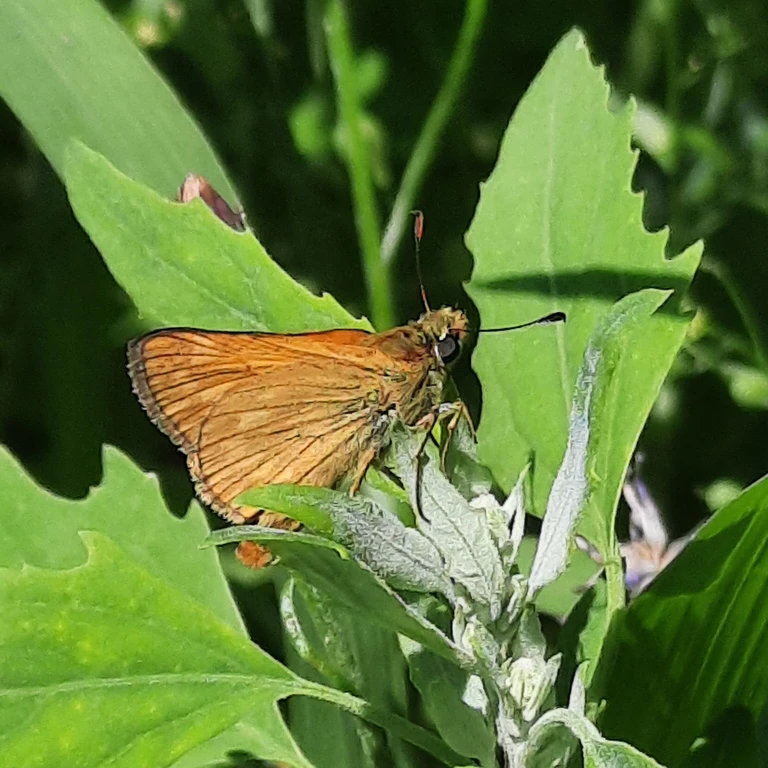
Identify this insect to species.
Ochlodes sylvanus (also Ochlodes venata)
